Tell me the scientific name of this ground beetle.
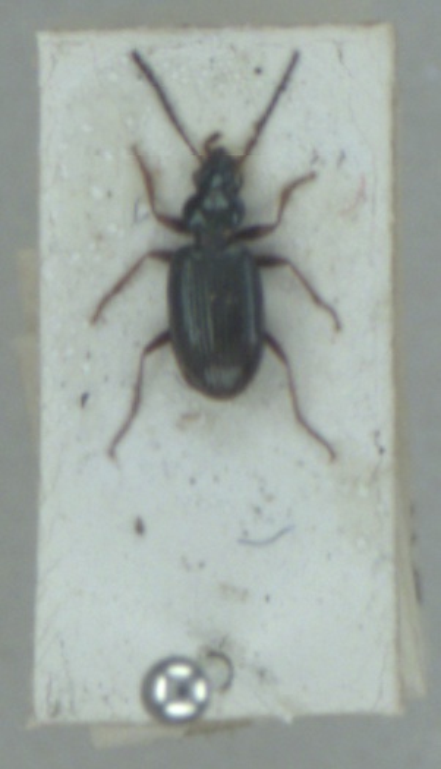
Bembidion deletum
